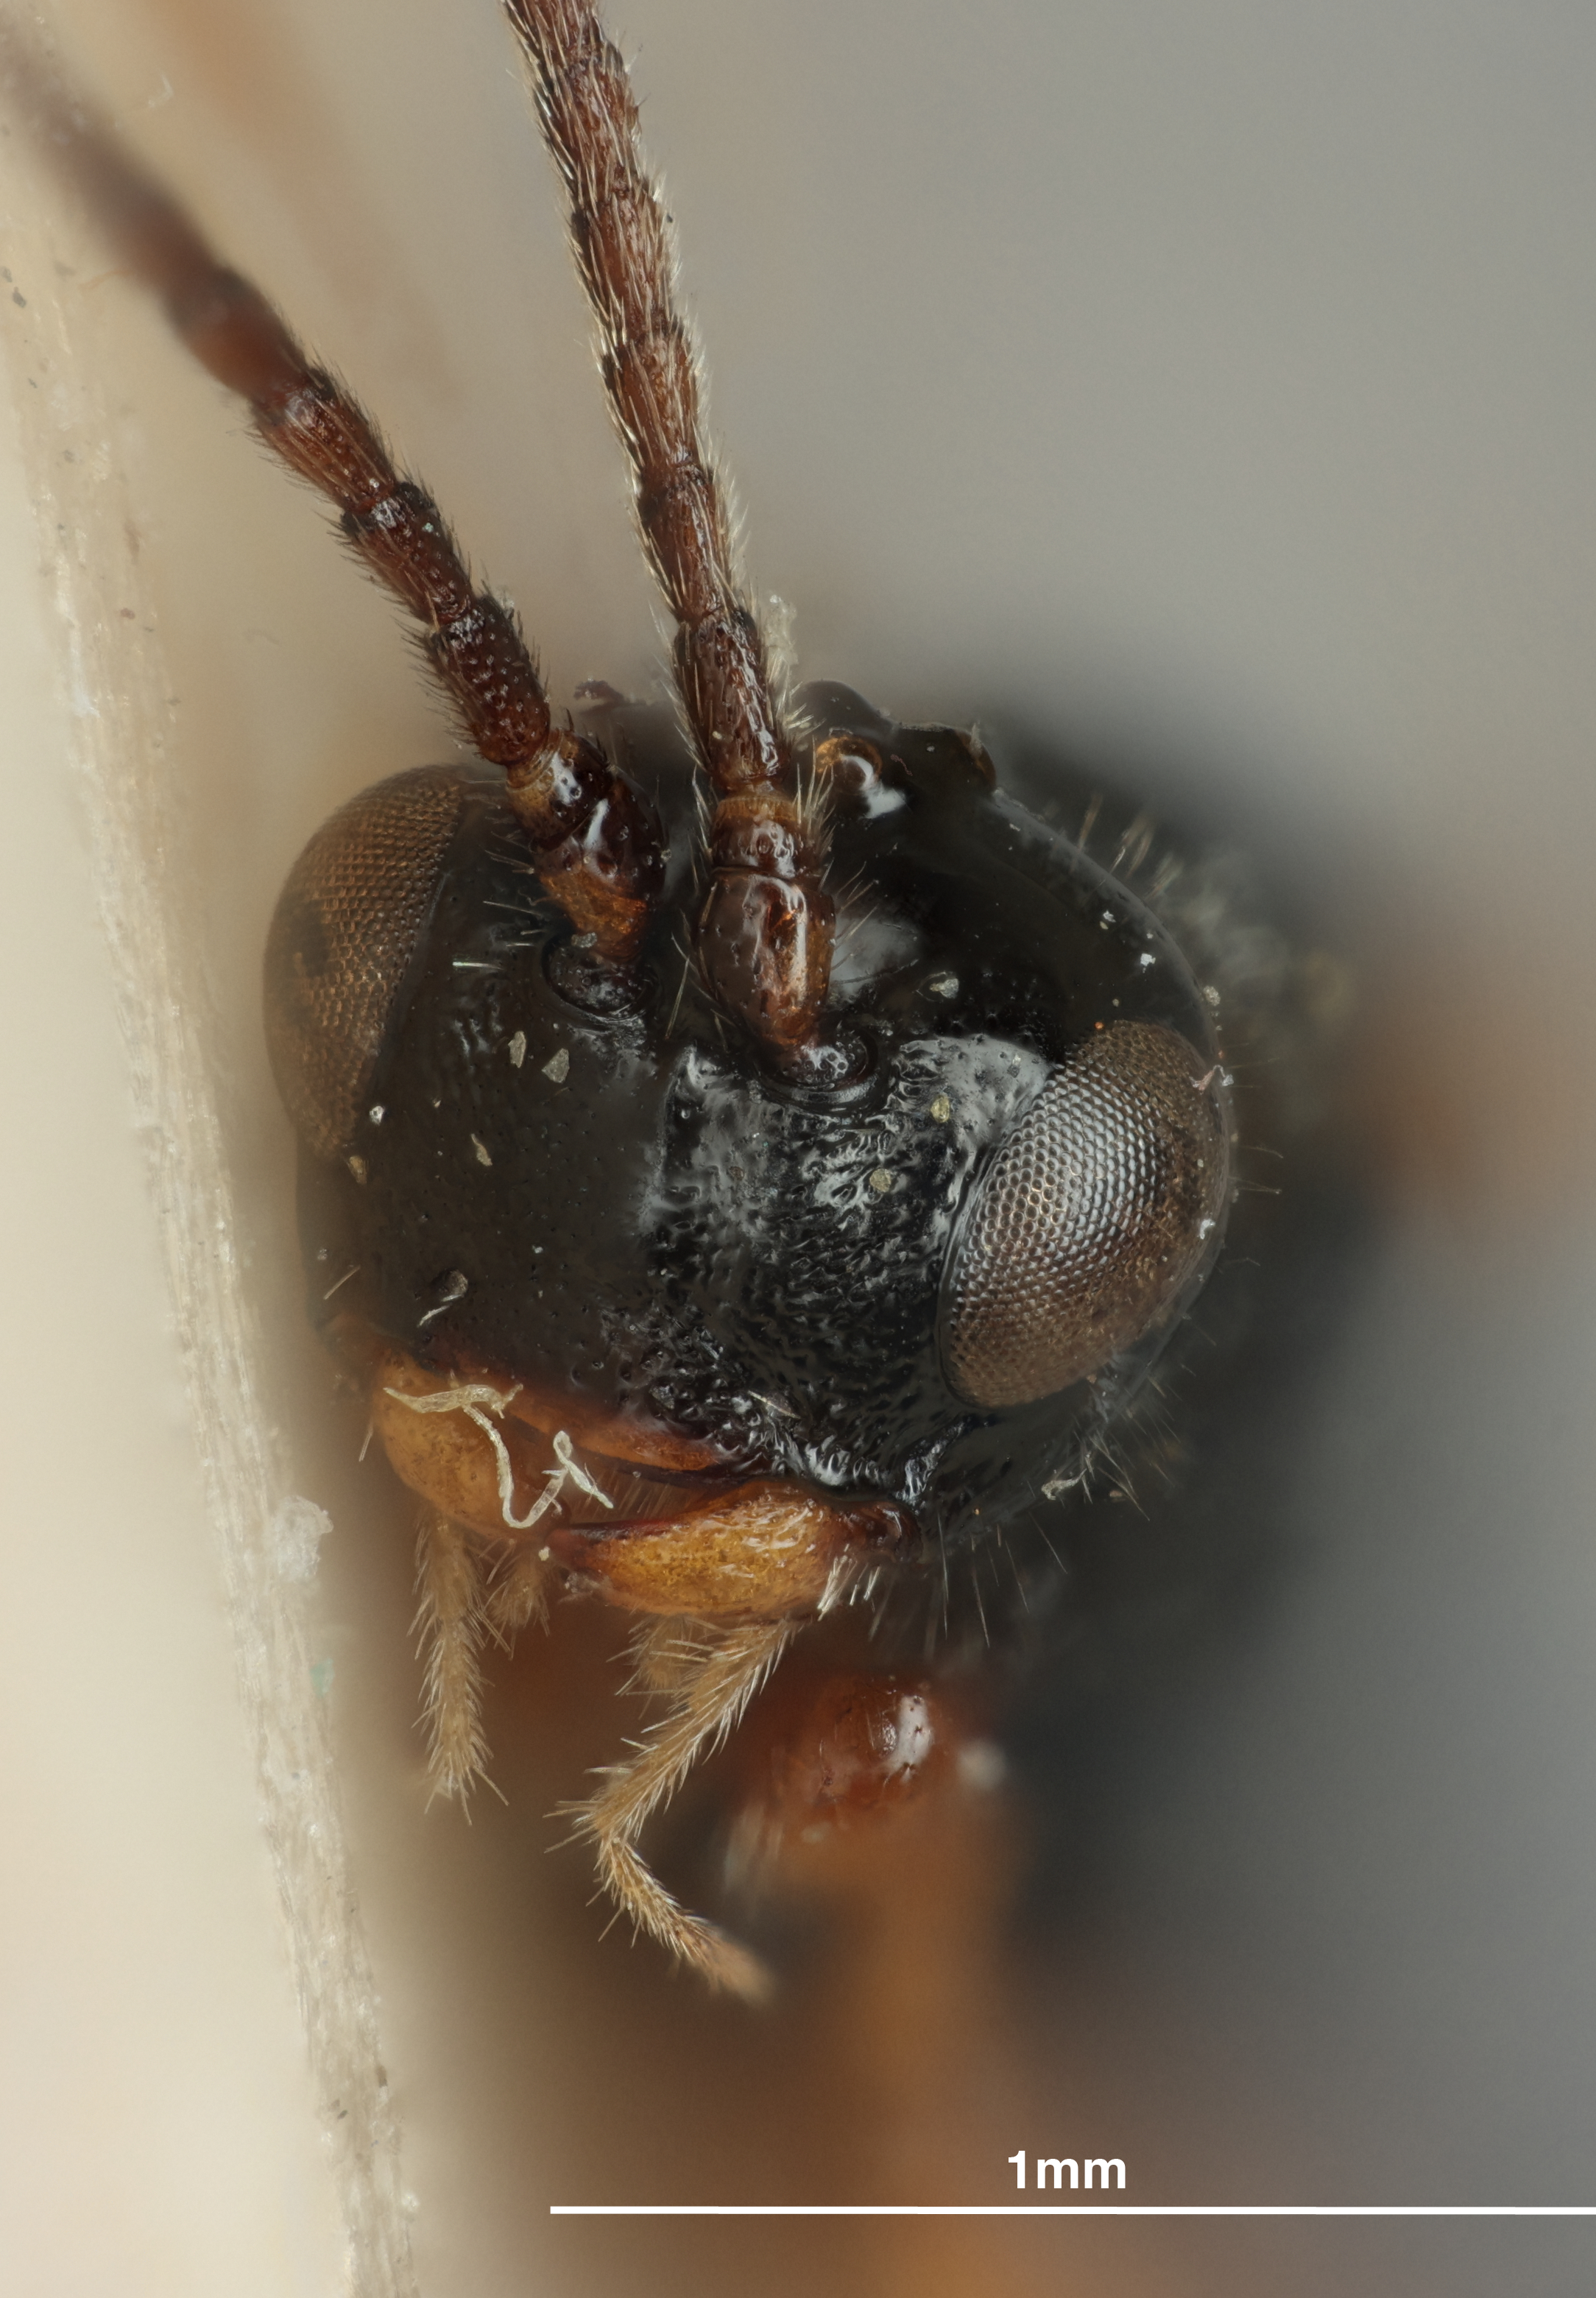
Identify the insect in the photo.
Opius stelfoxi
